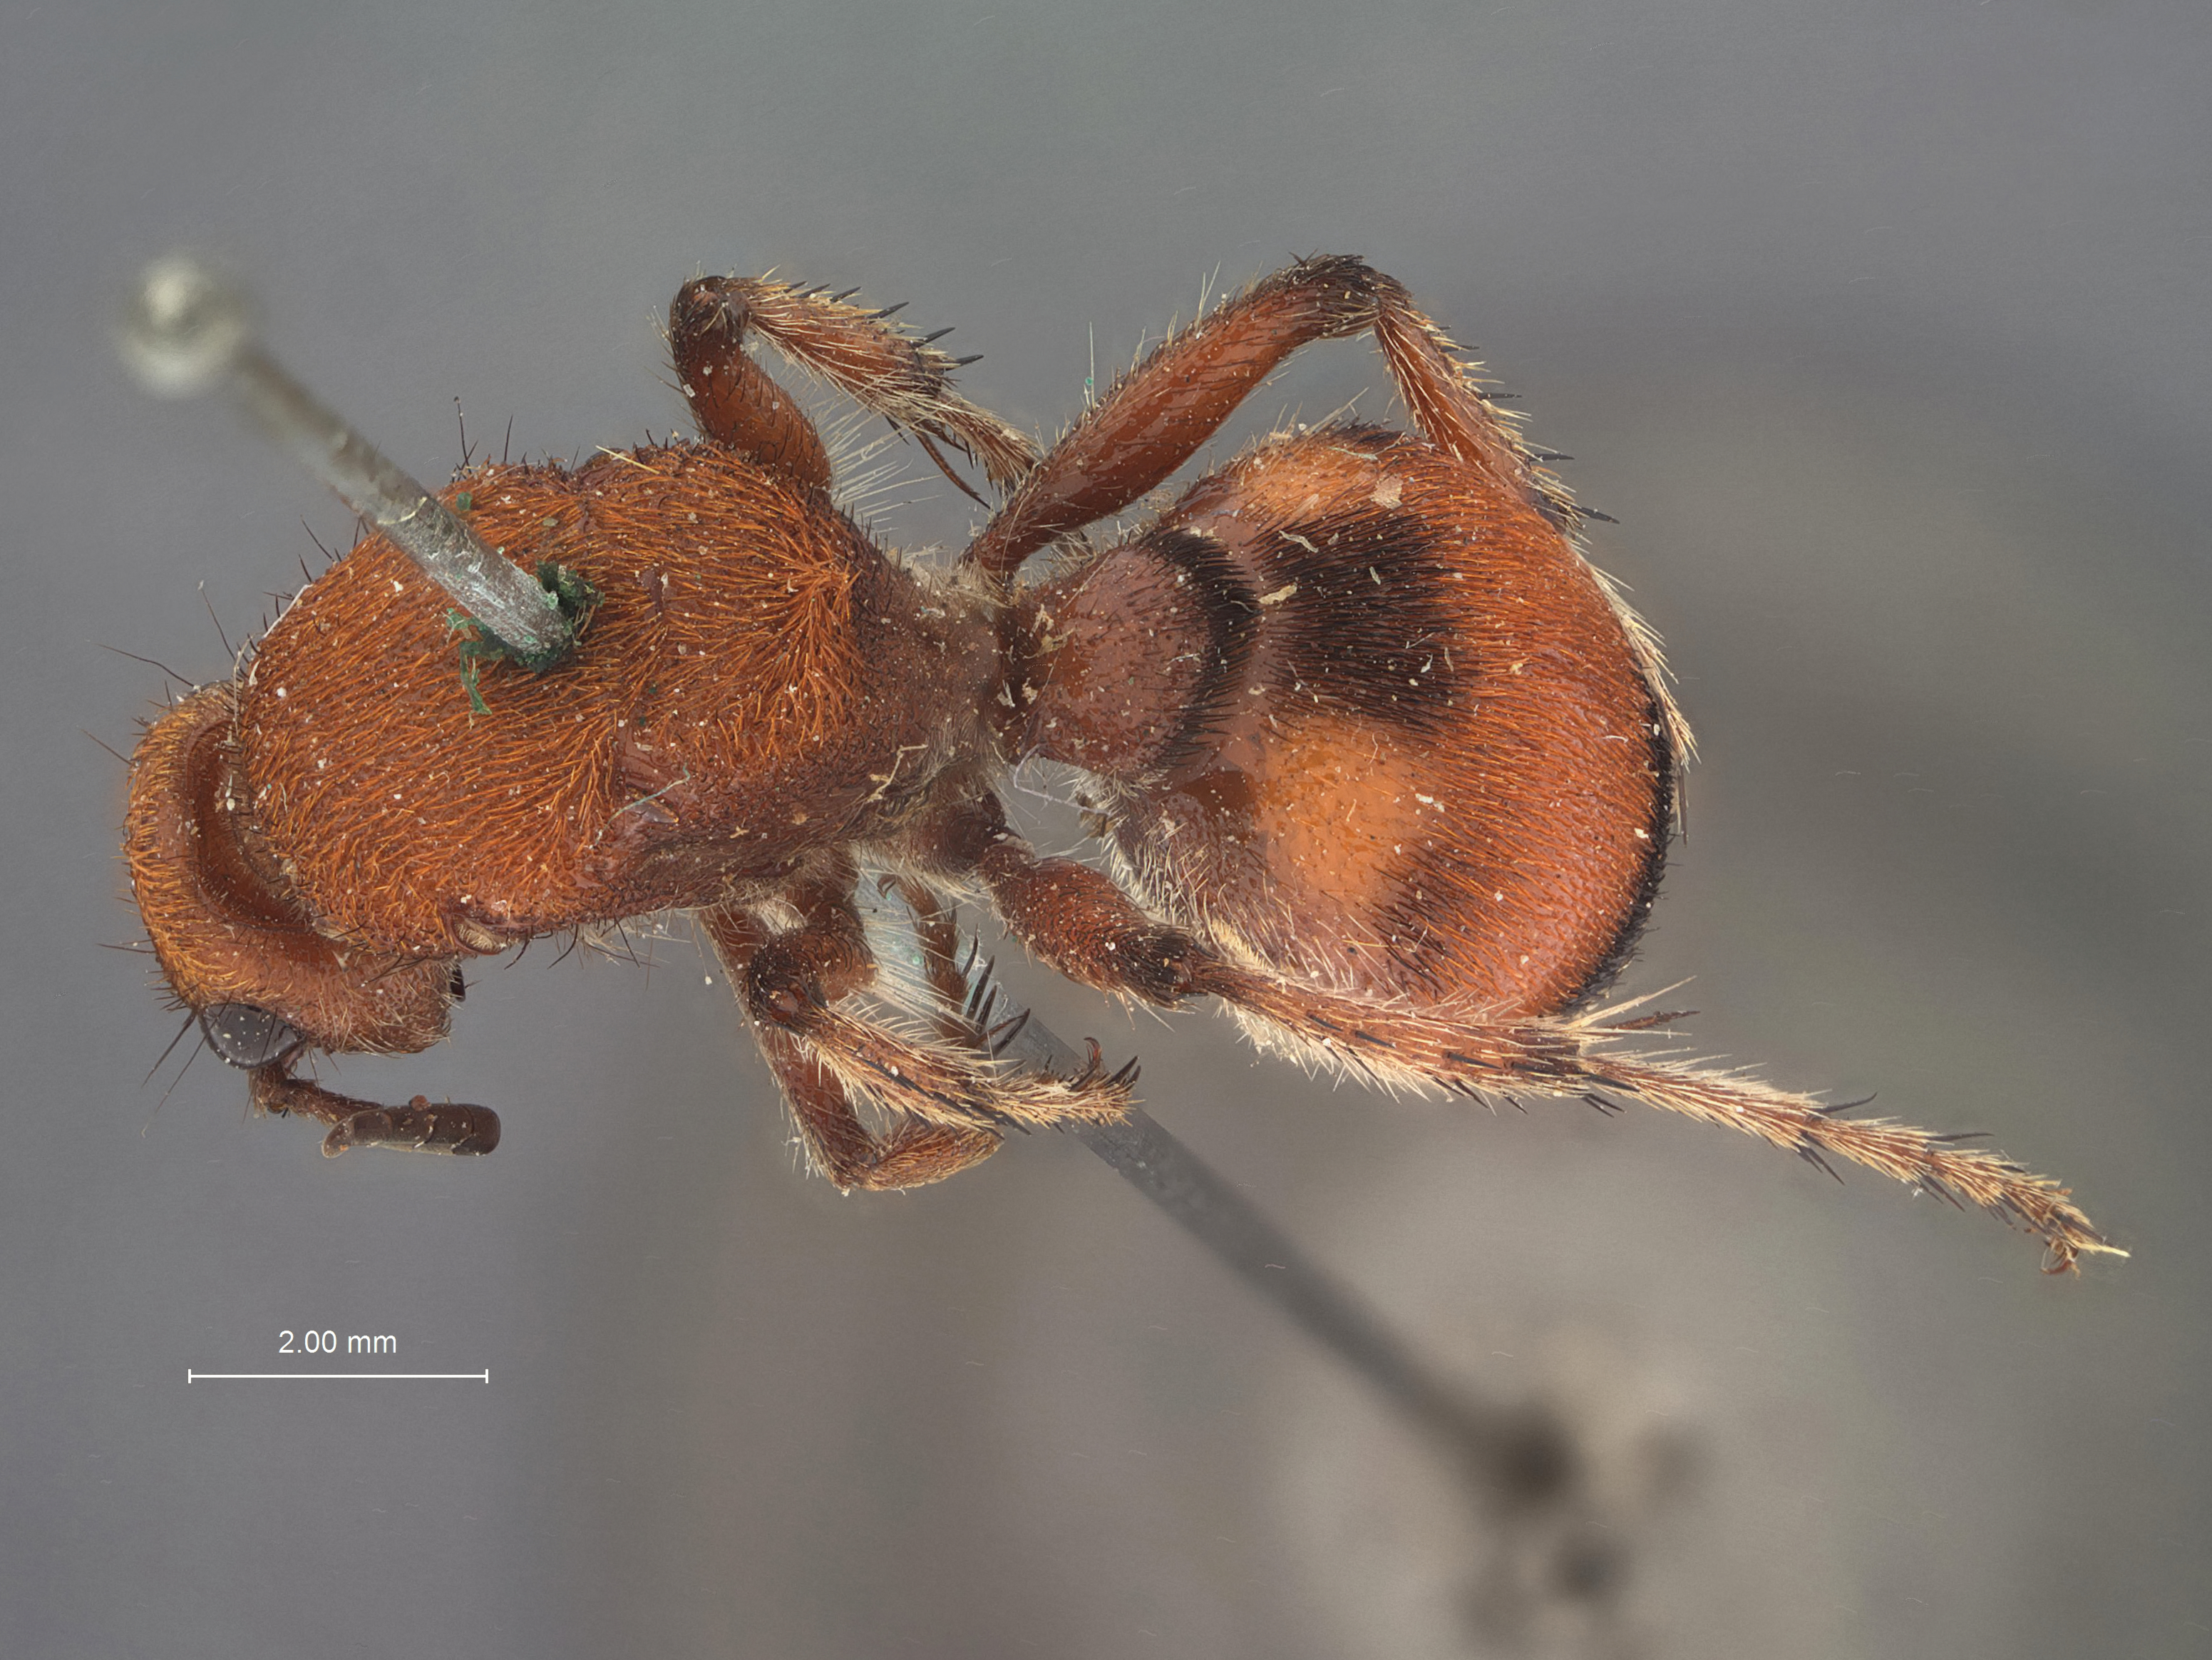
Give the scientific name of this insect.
Dasymutilla ferrugata
